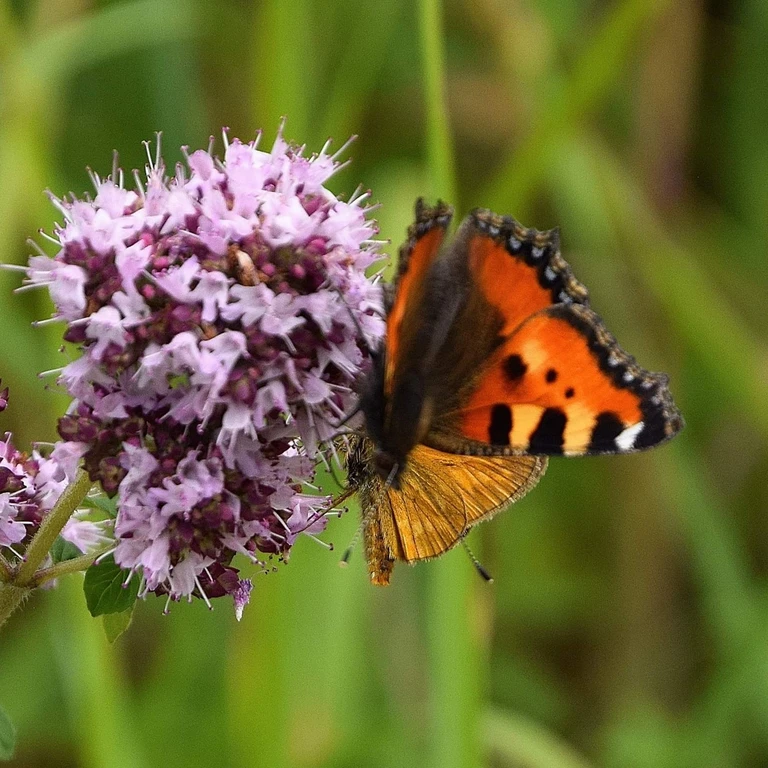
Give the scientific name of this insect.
Aglais urticae
